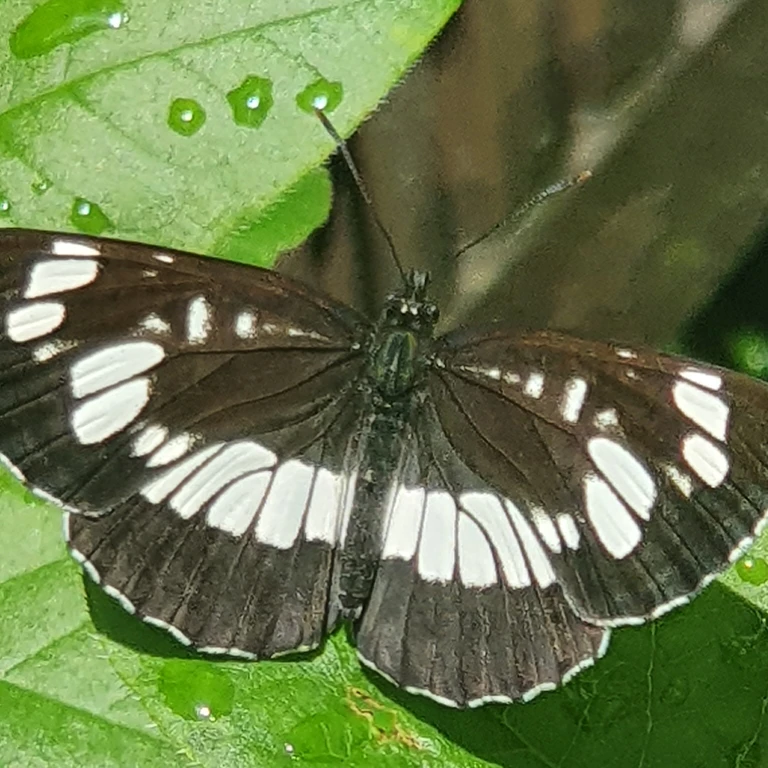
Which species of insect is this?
Neptis rivularis
